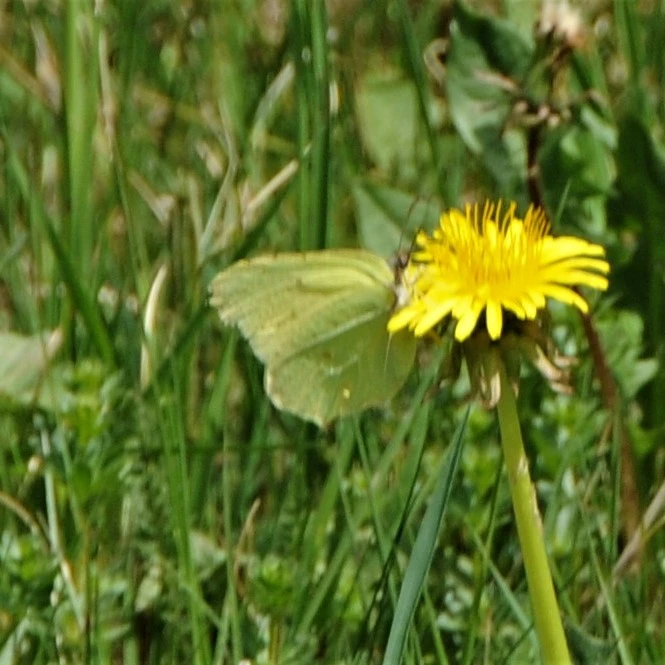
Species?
Gonepteryx rhamni
